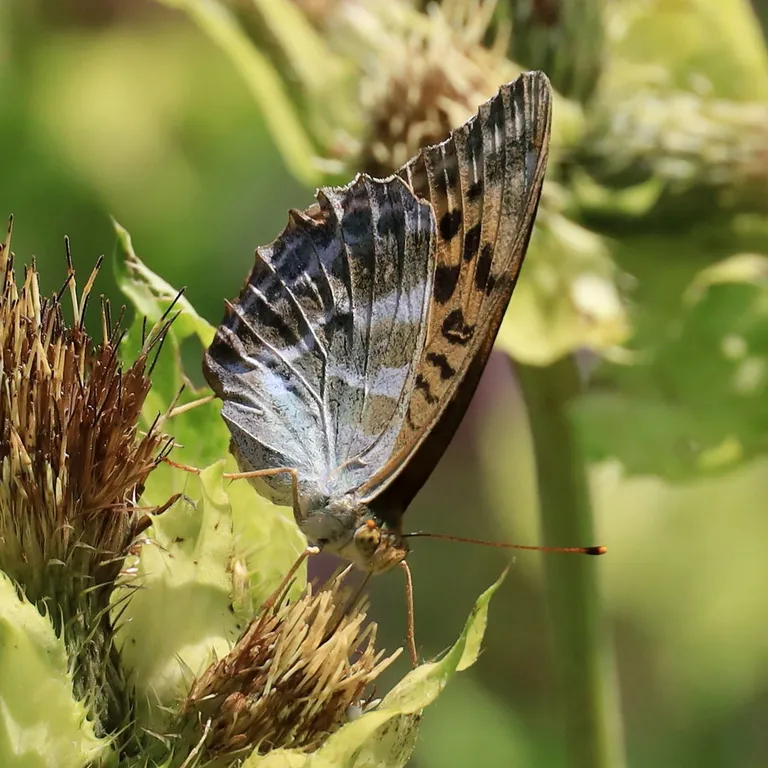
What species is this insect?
Argynnis paphia
